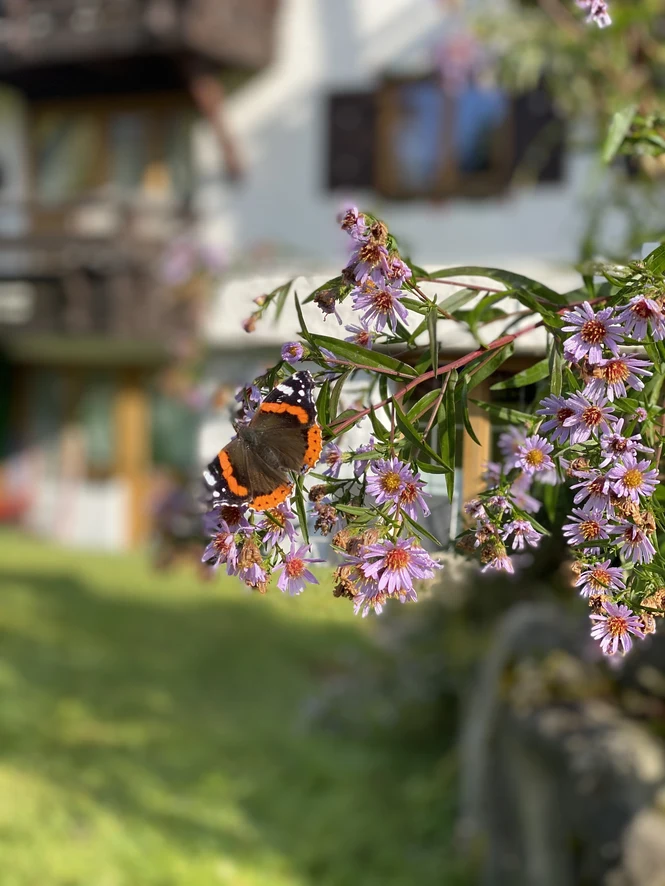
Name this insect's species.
Vanessa atalanta
